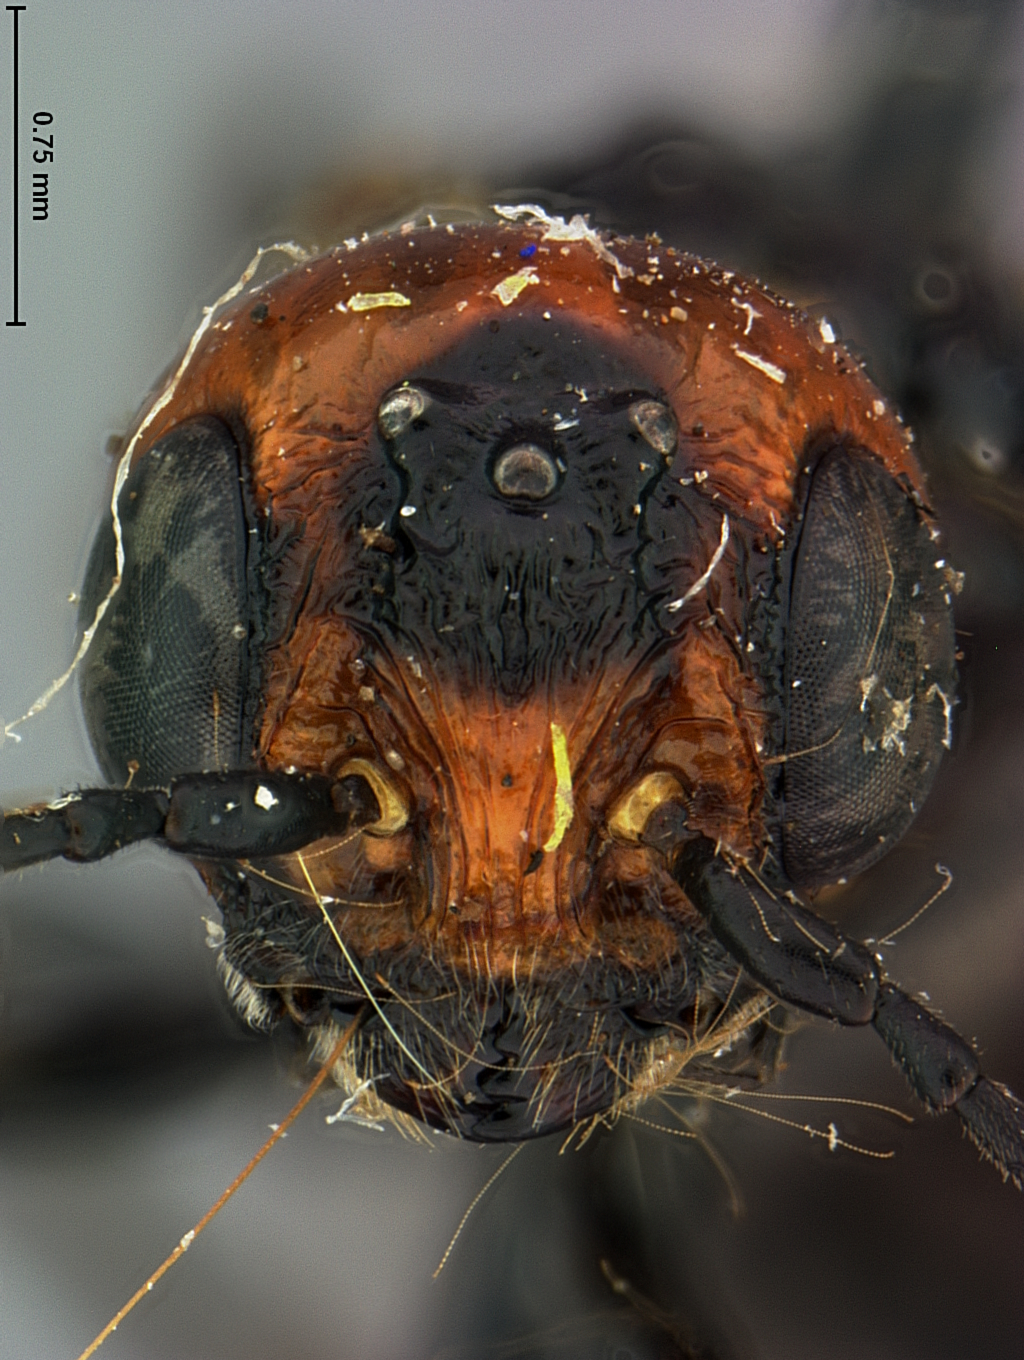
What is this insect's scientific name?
Steirocephala lateralba
